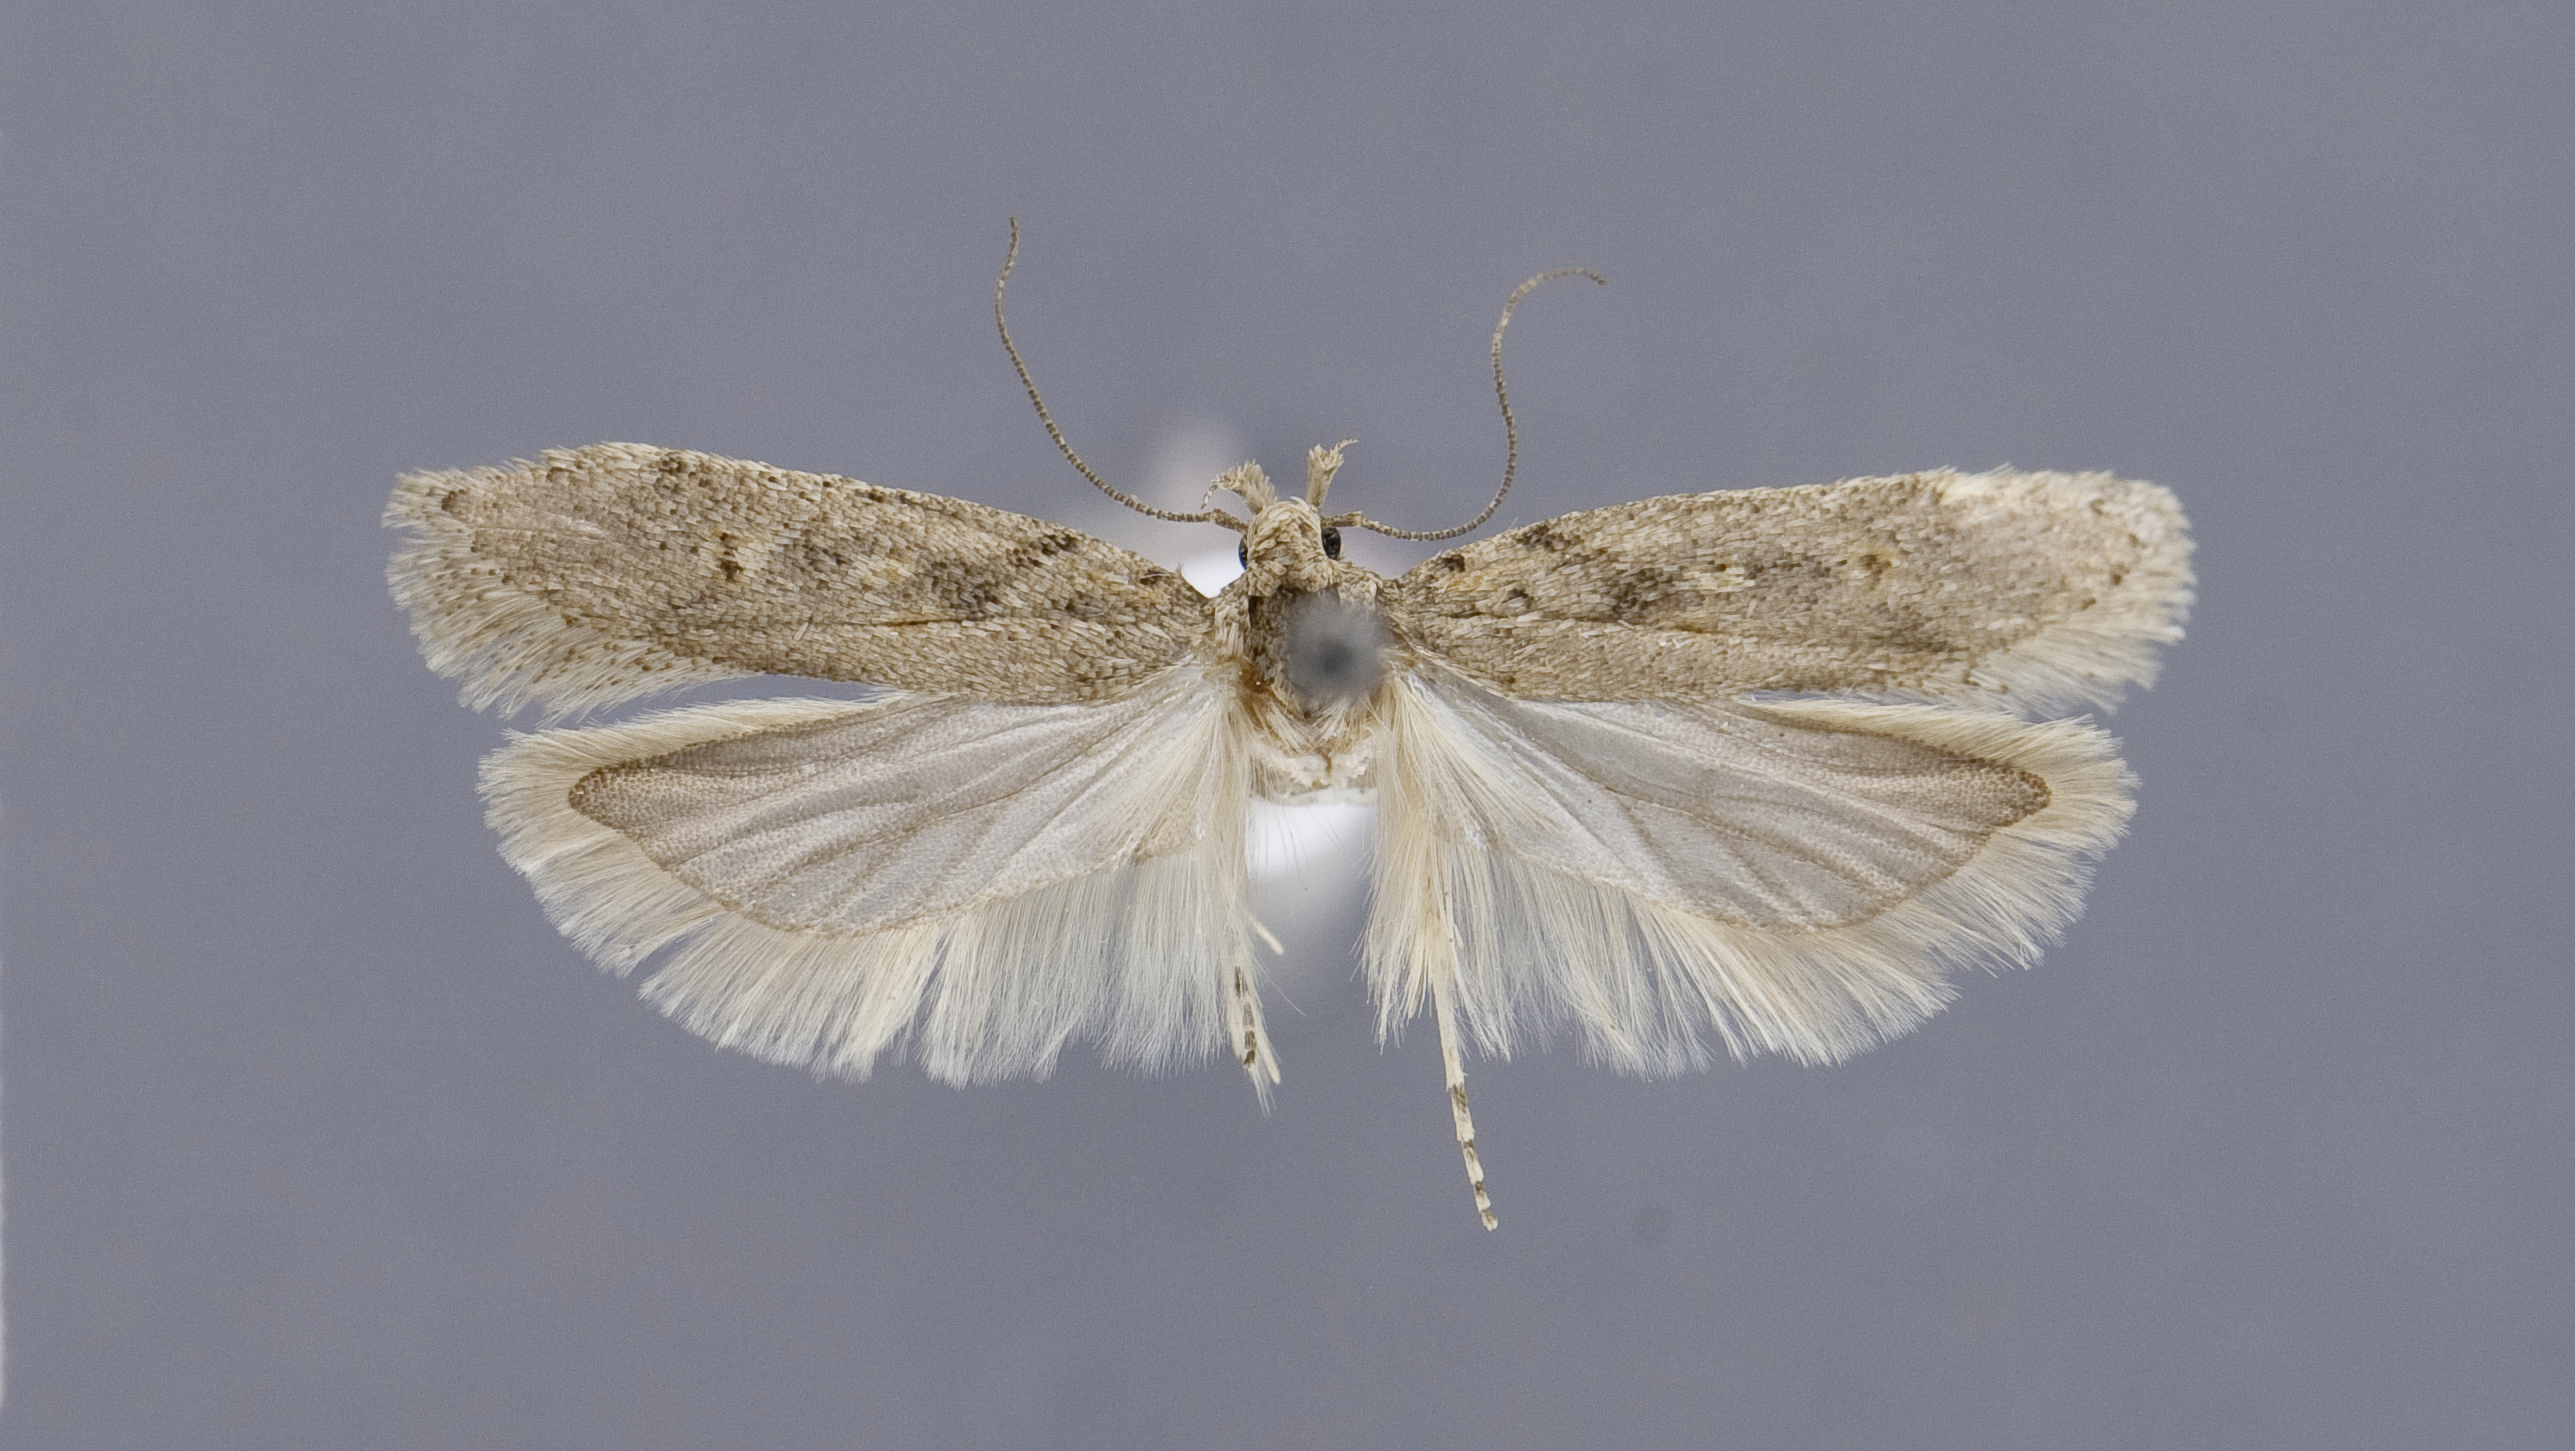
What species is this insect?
Filatima cushmani
